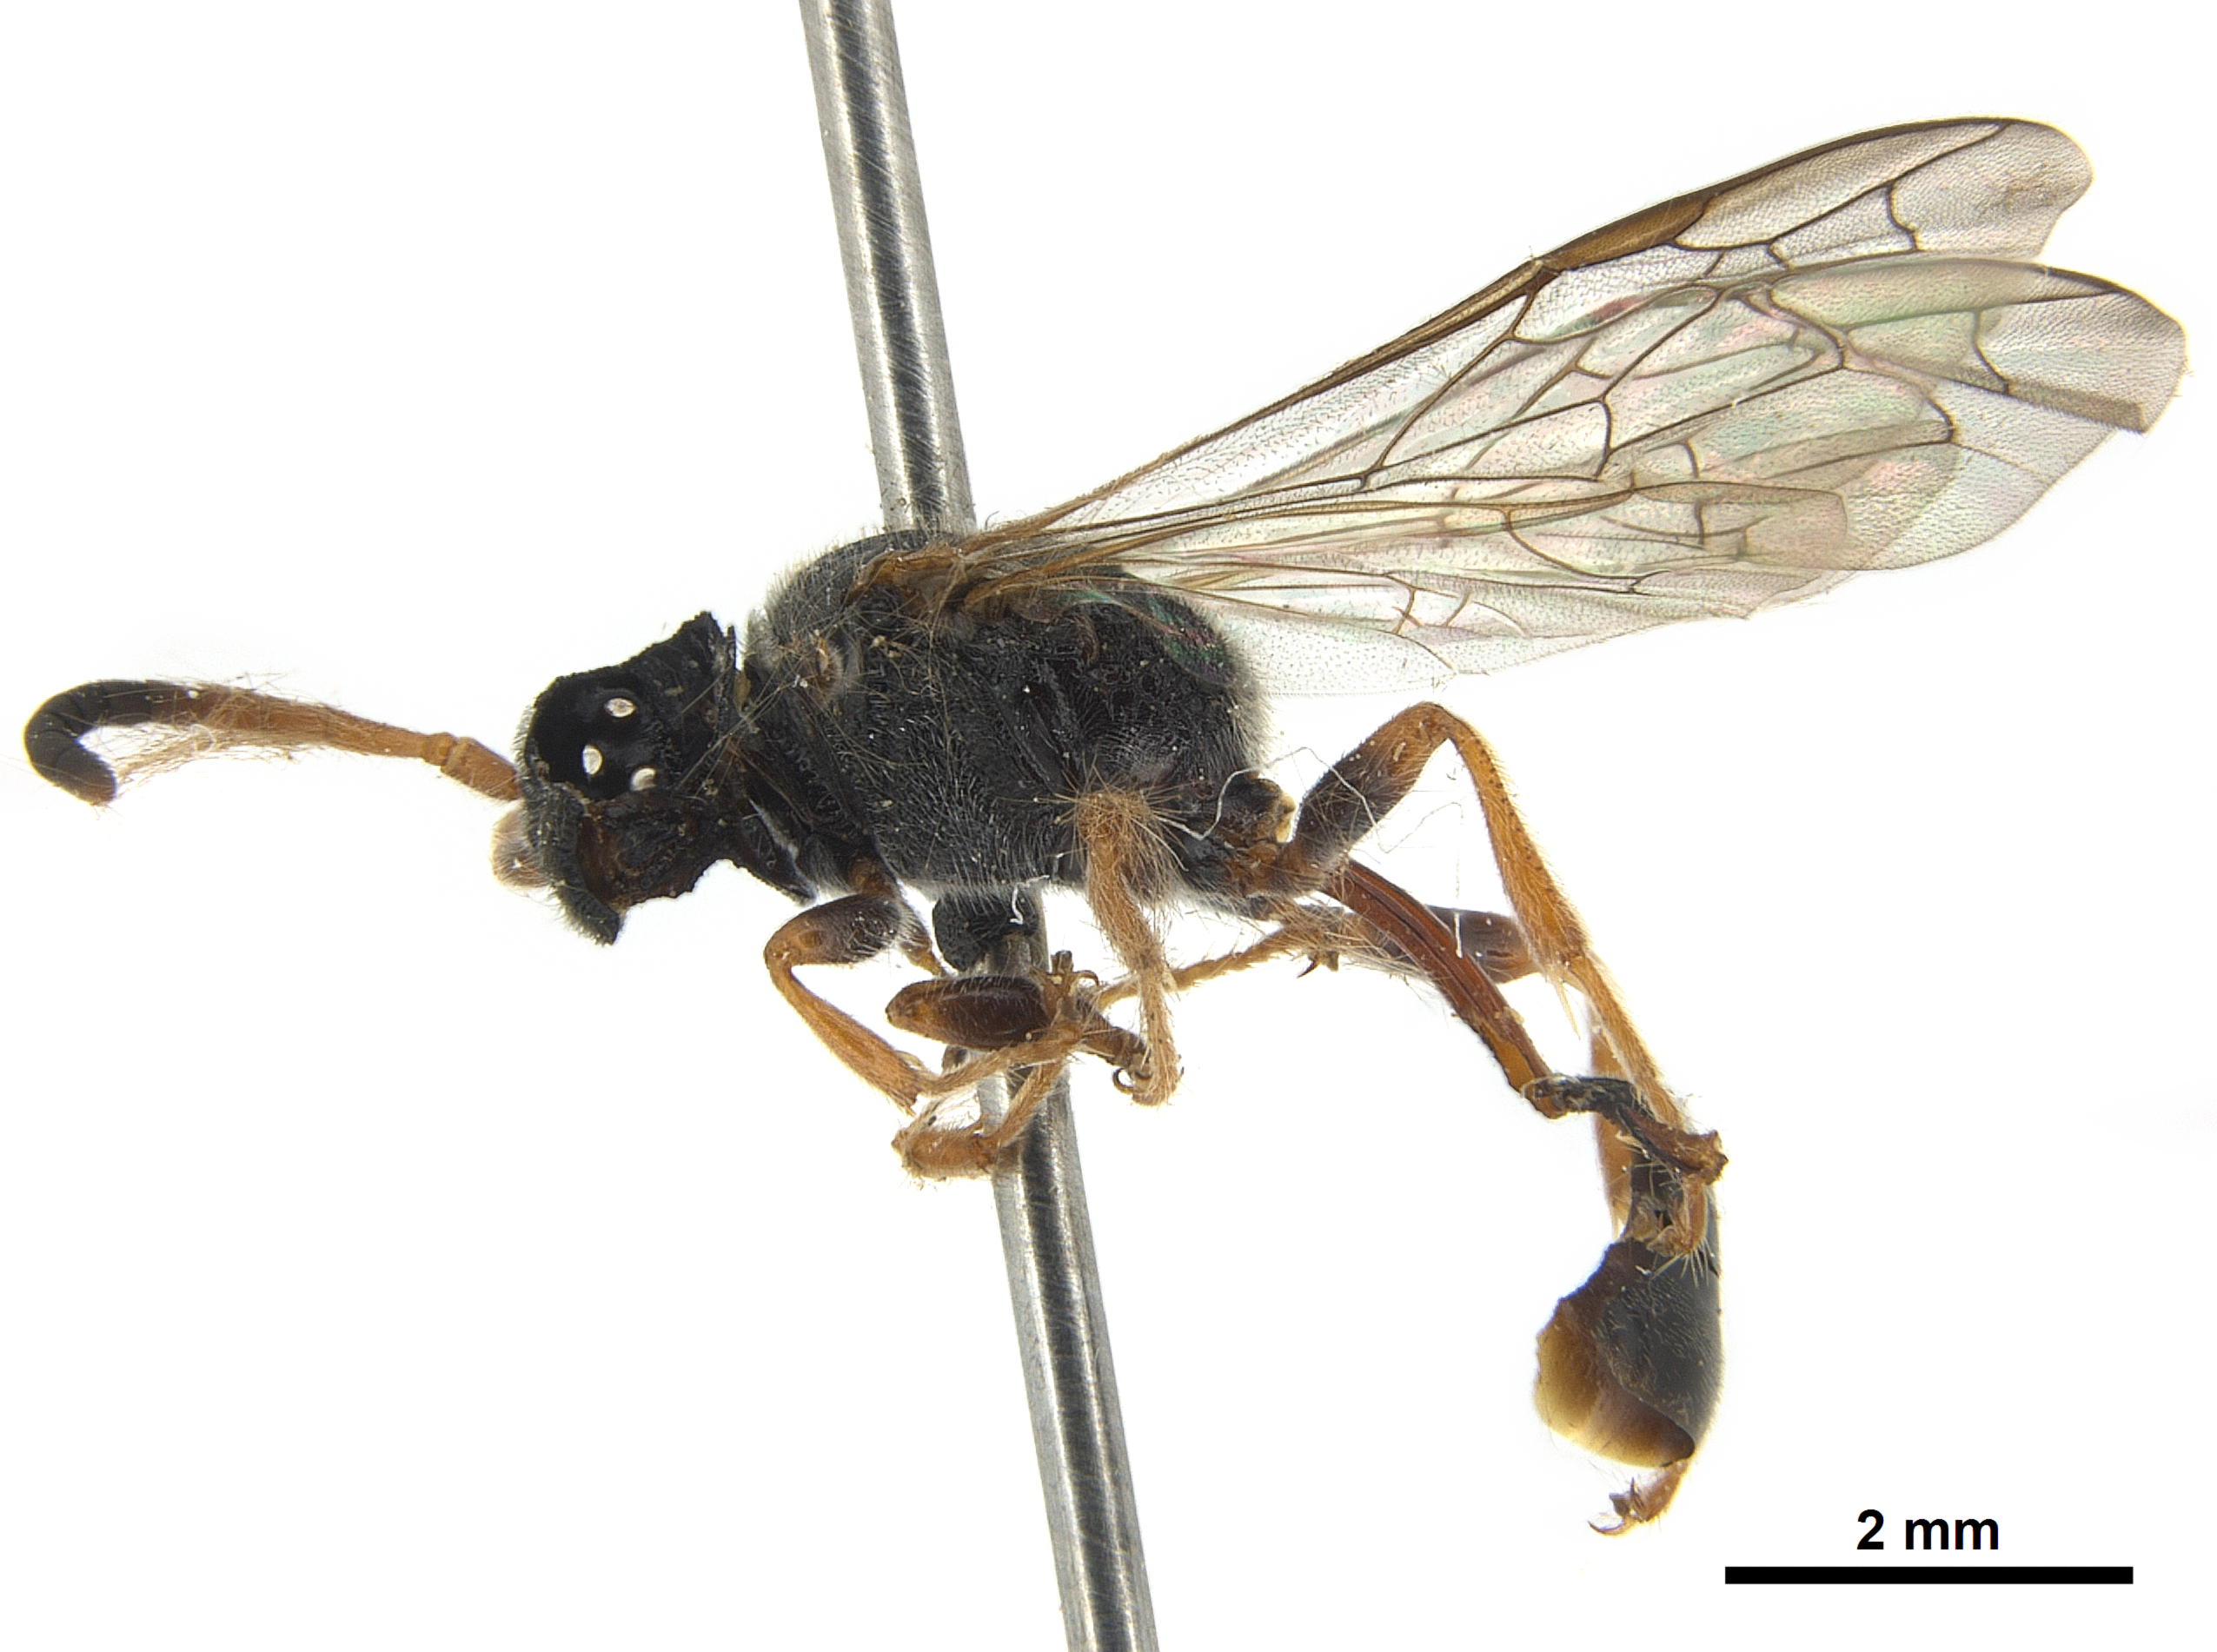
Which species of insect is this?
Pseneo longiventris
